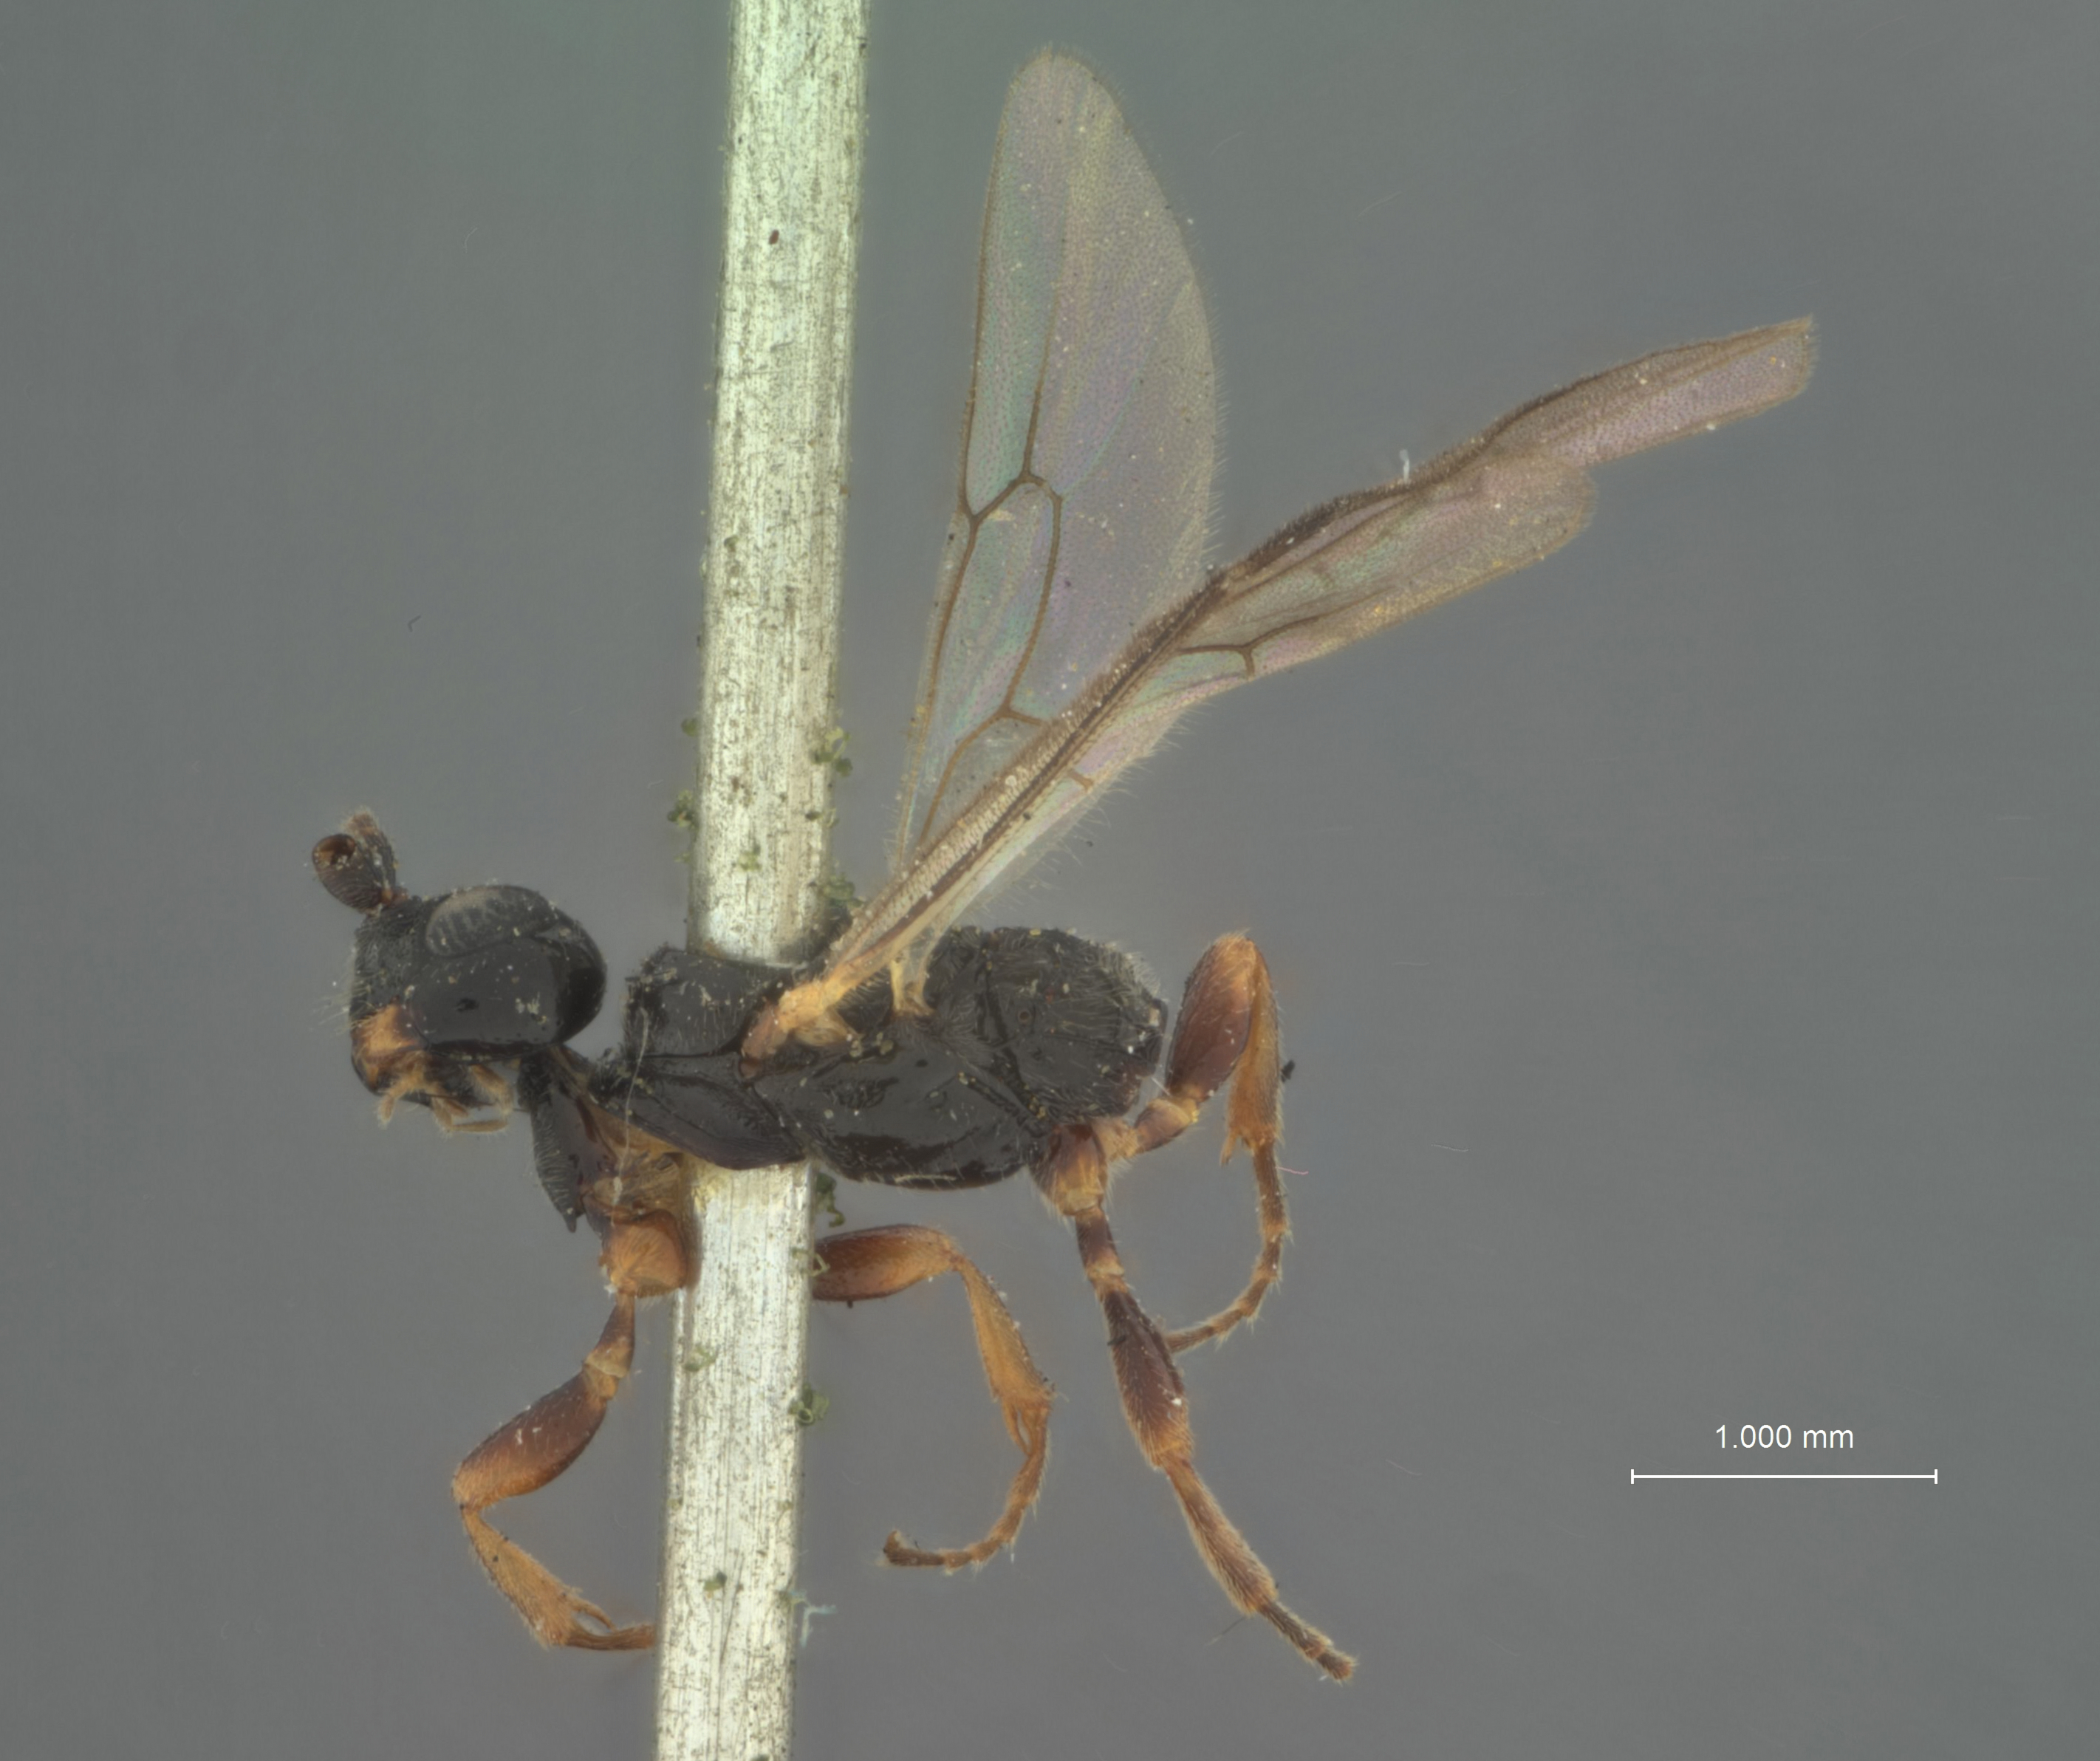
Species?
Bathymetis simulans
